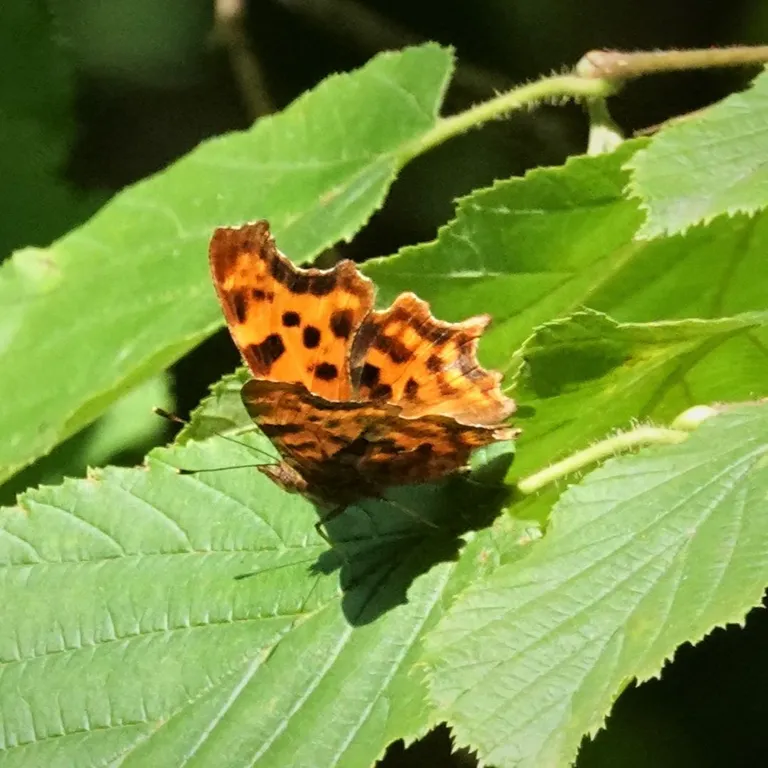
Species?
Polygonia c-album
